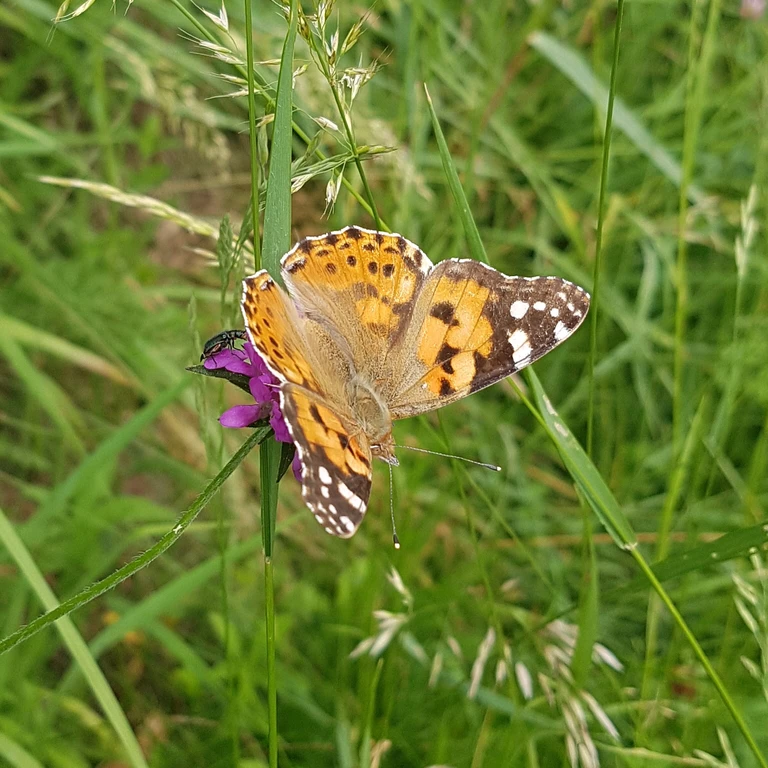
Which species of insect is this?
Vanessa cardui
